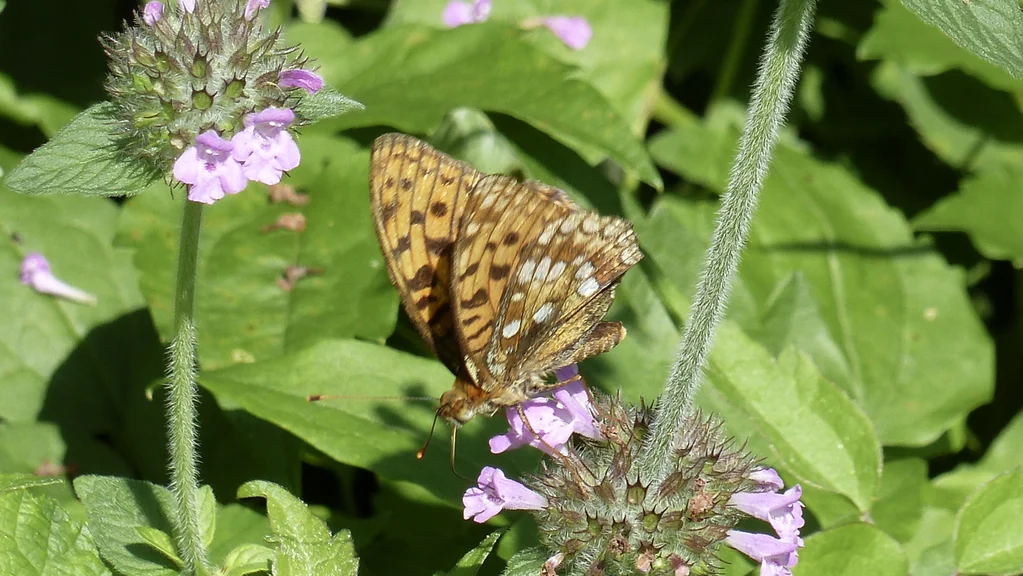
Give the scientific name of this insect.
Fabriciana adippe
